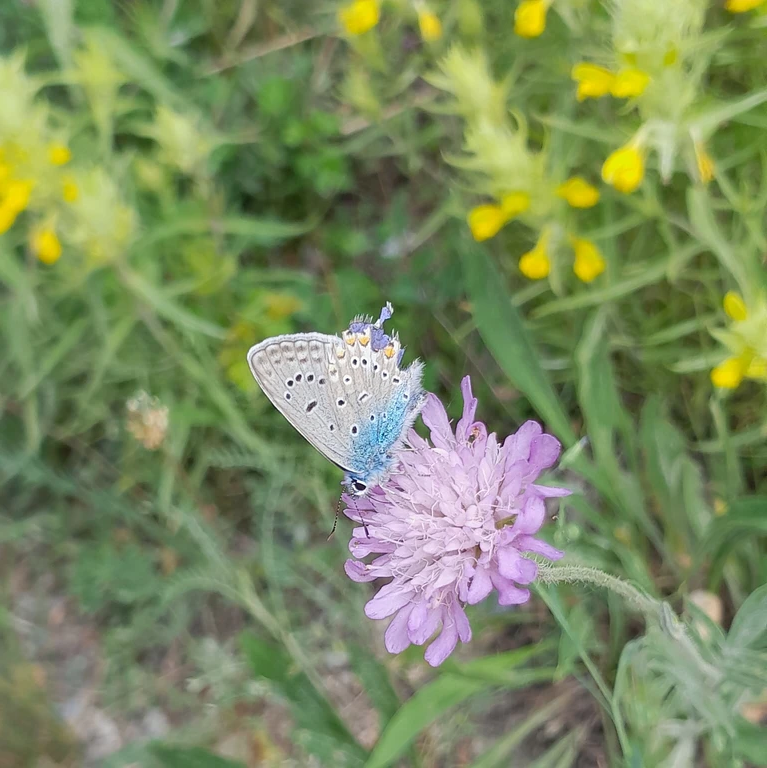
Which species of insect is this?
Polyommatus icarus
